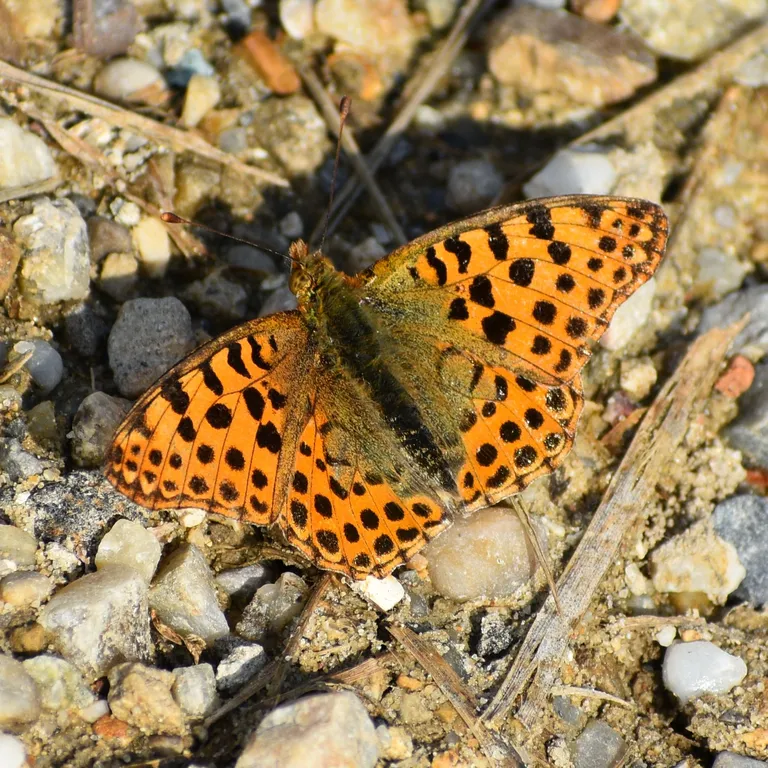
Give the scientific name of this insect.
Issoria lathonia
